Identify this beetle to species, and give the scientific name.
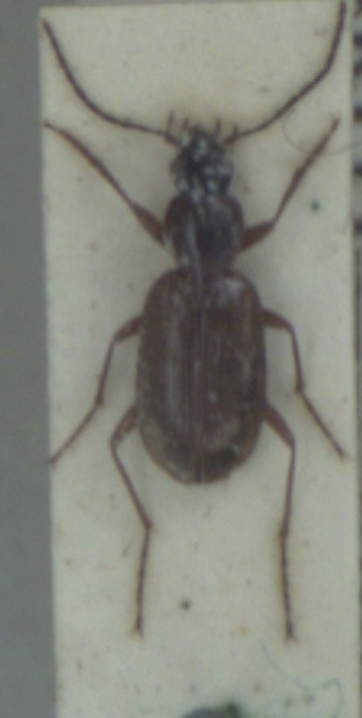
Agonum thoreyi
